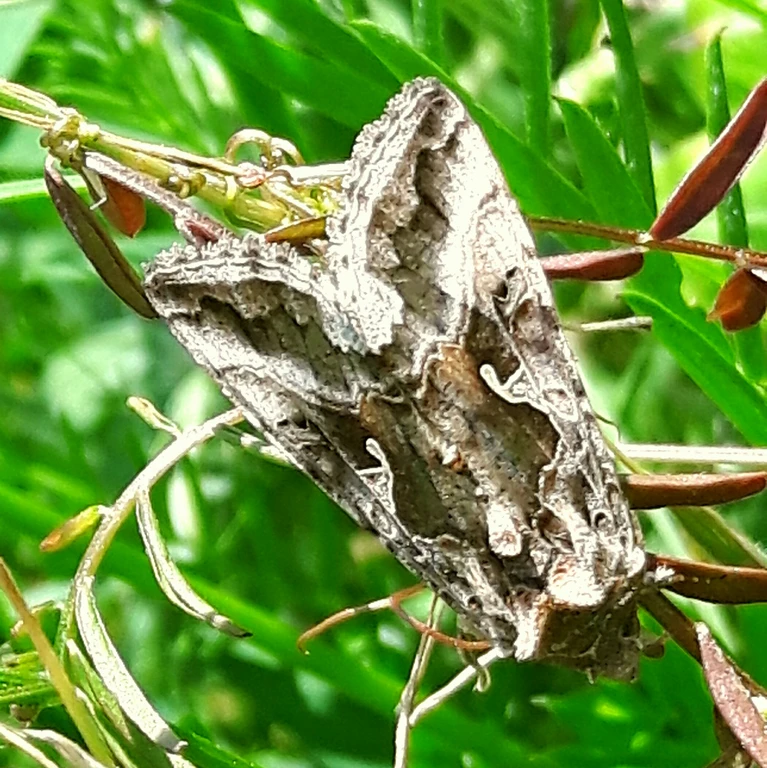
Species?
Autographa gamma
